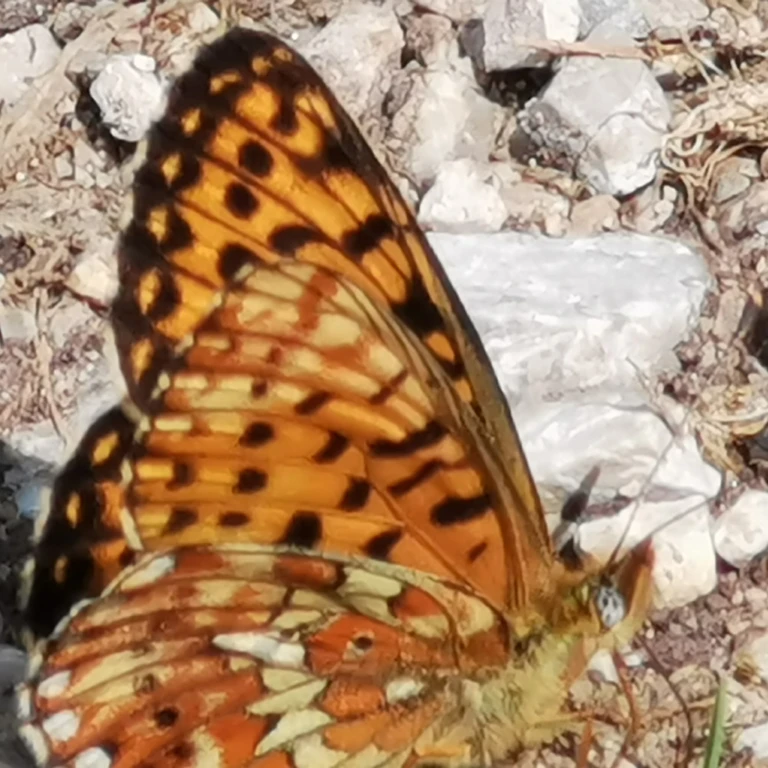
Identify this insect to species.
Boloria euphrosyne (also Clossiana euphrosyne)
